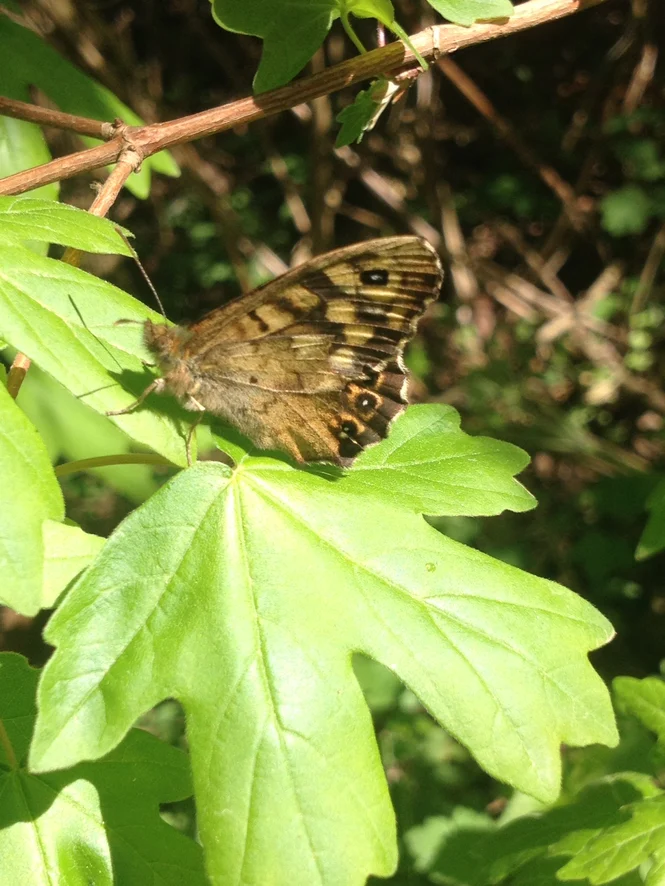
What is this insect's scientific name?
Pararge aegeria
